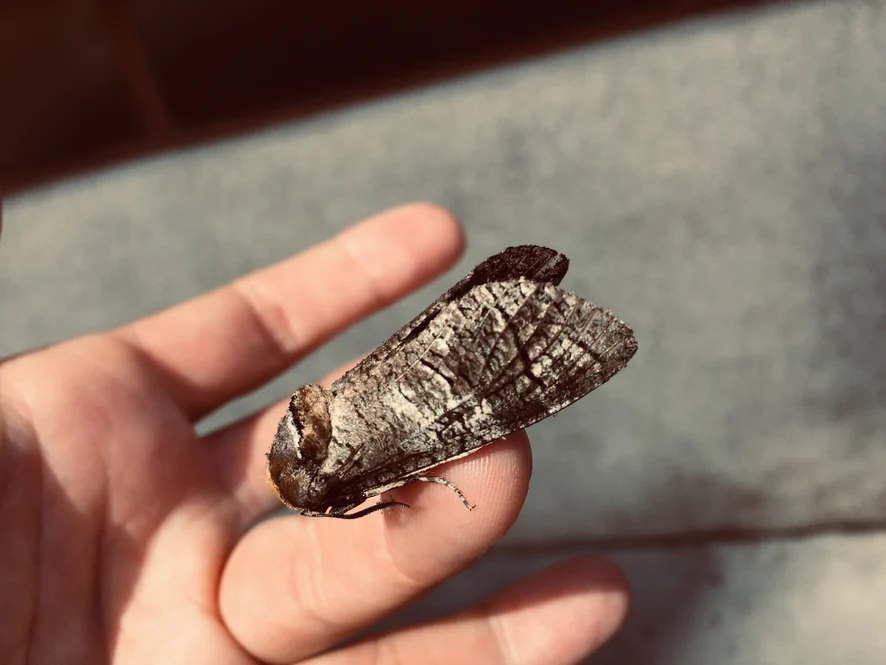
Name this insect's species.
Cossus cossus
